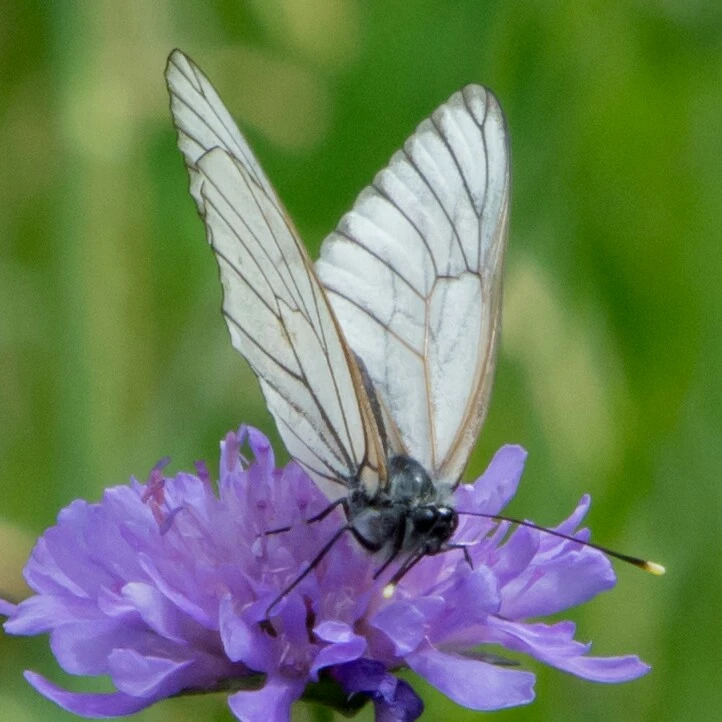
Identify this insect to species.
Aporia crataegi
